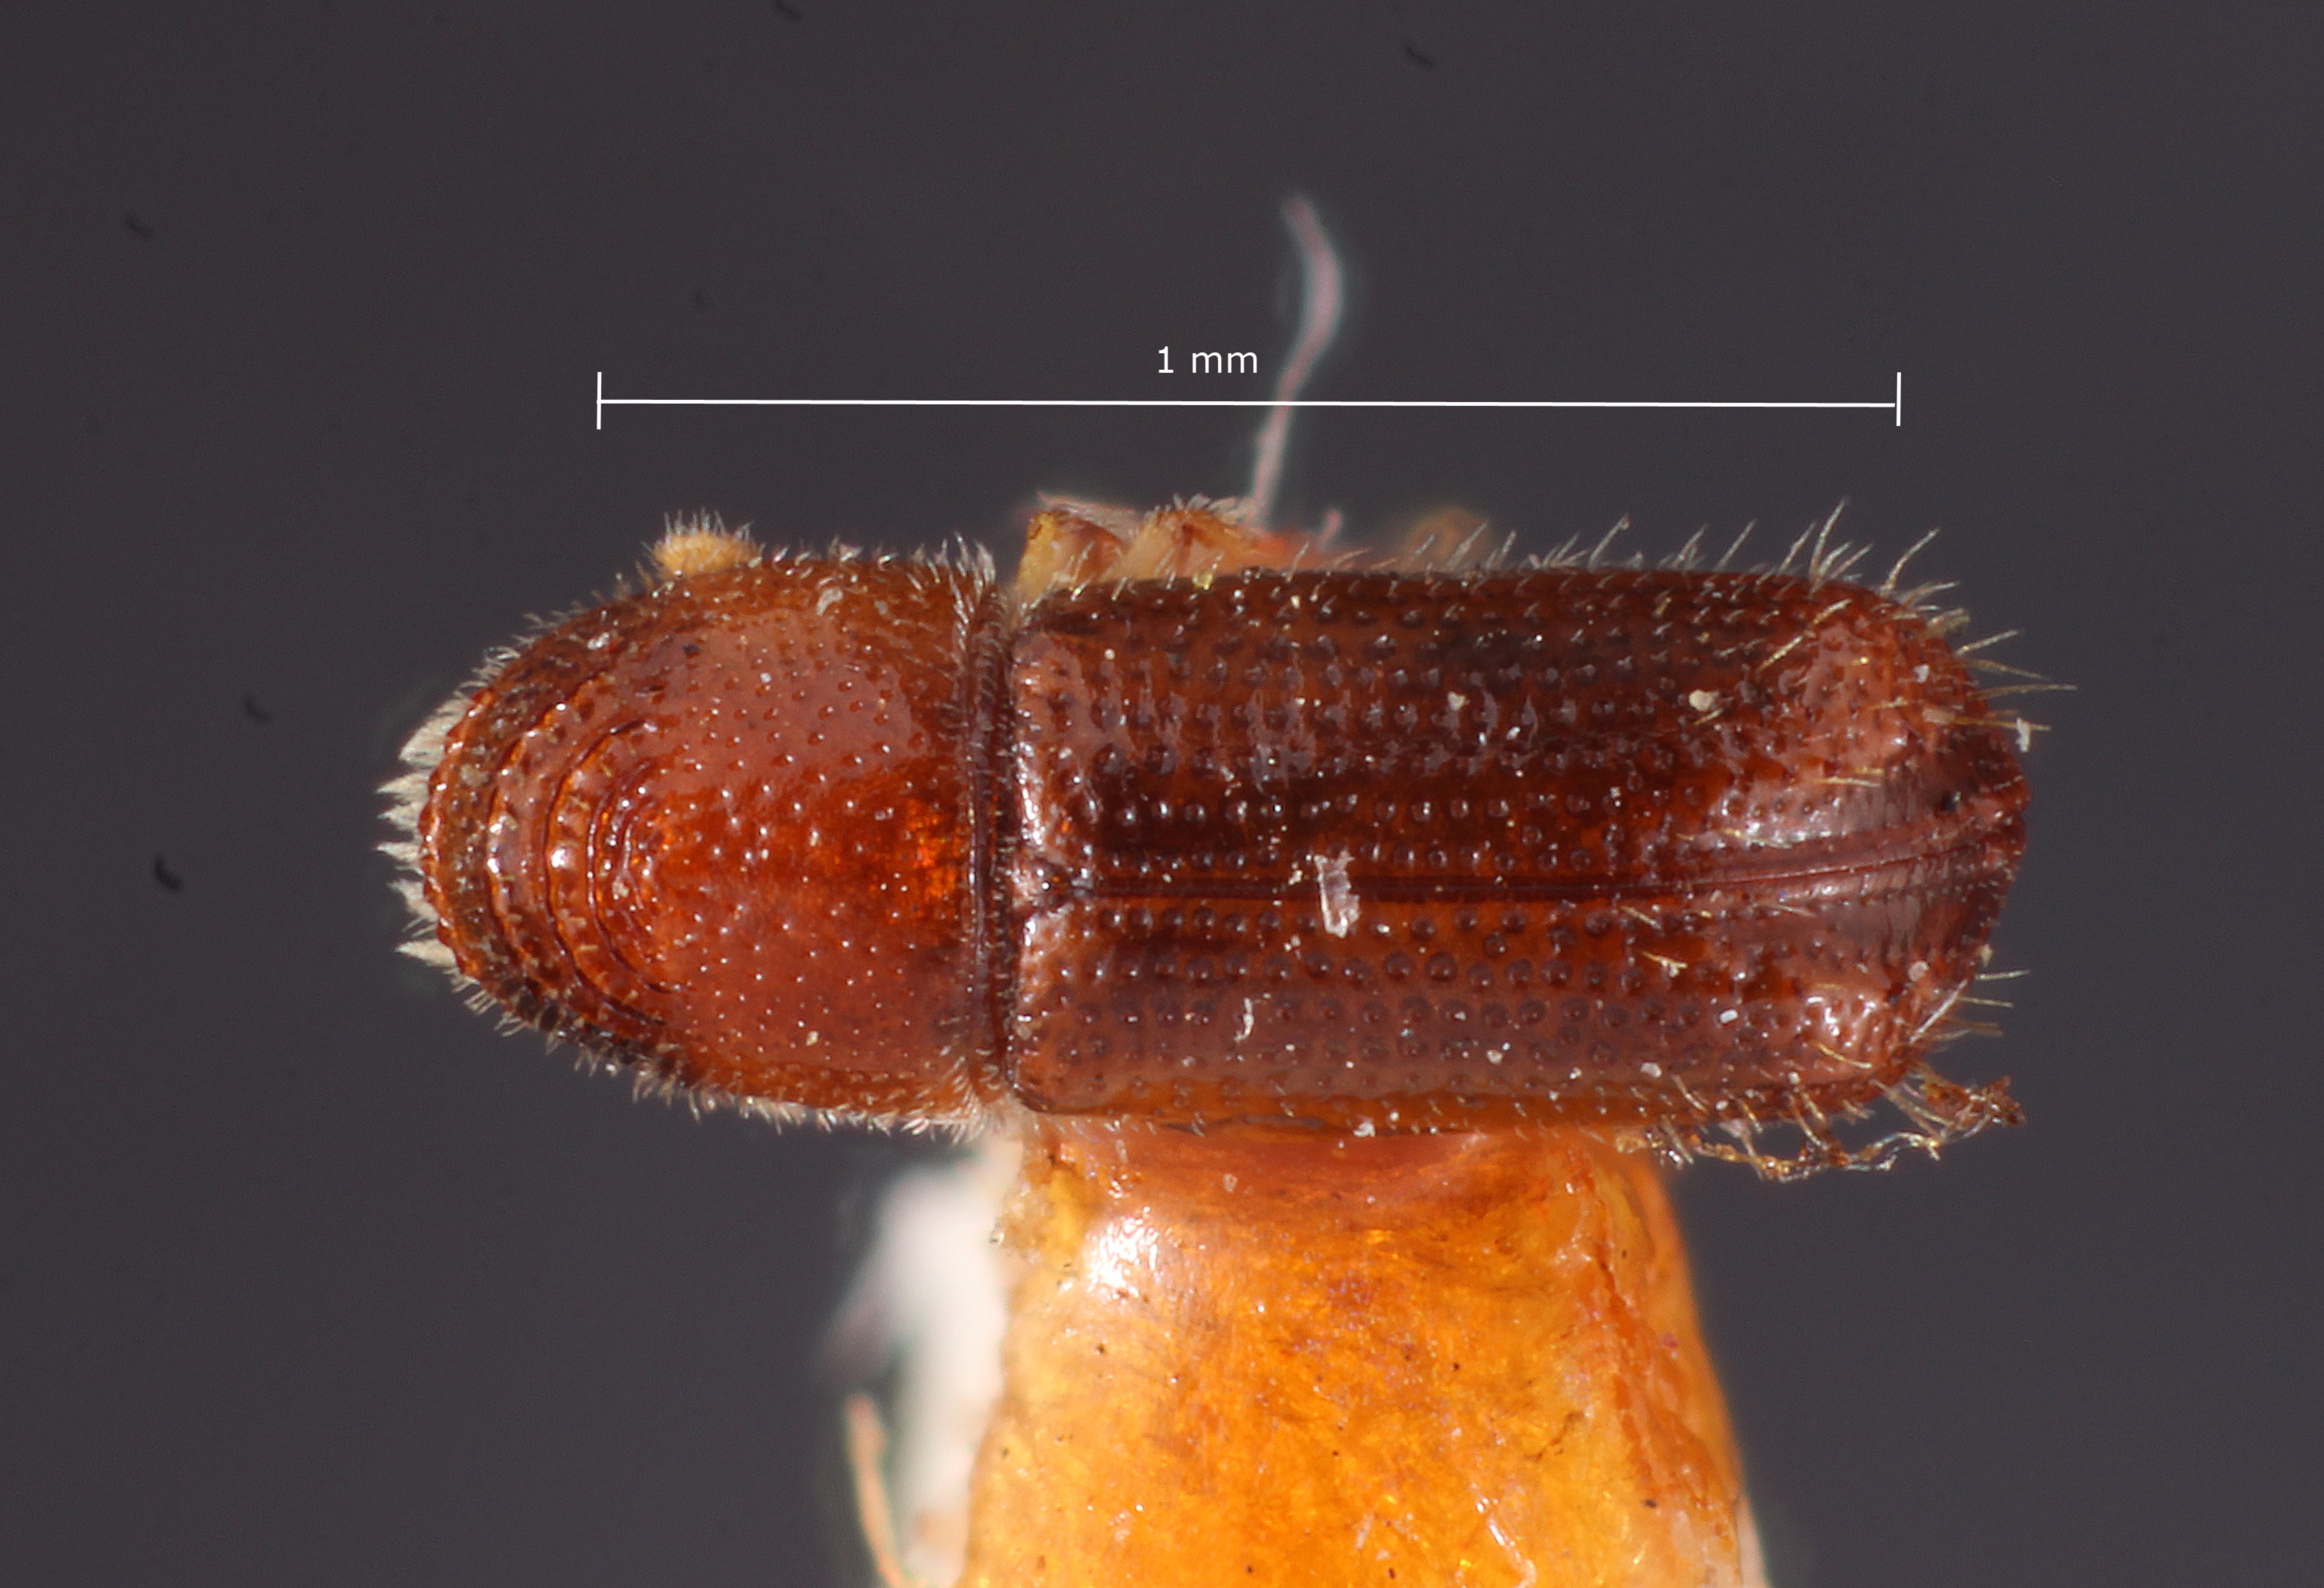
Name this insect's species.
Pityophthorus fortis
